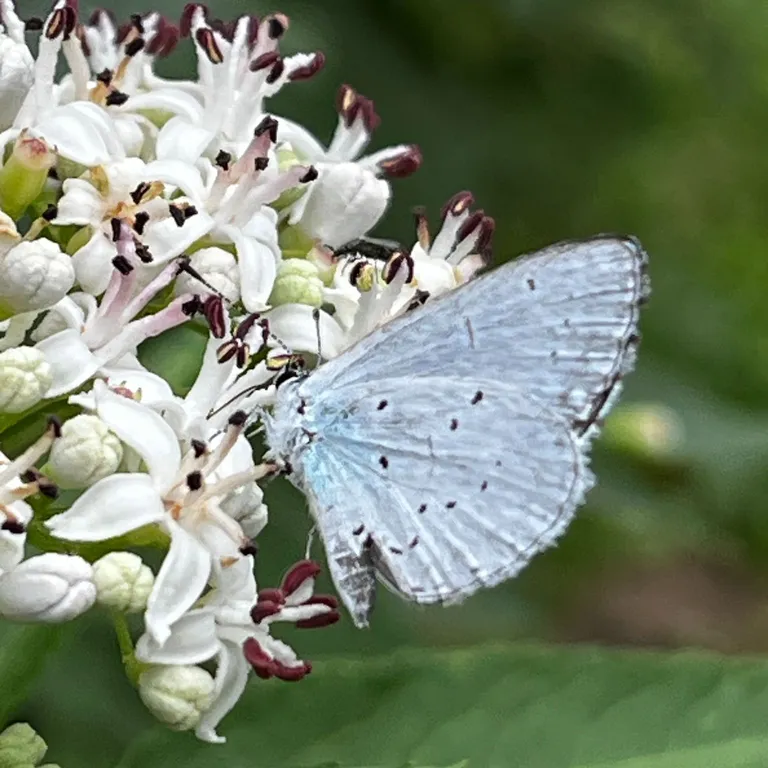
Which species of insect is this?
Celastrina argiolus
